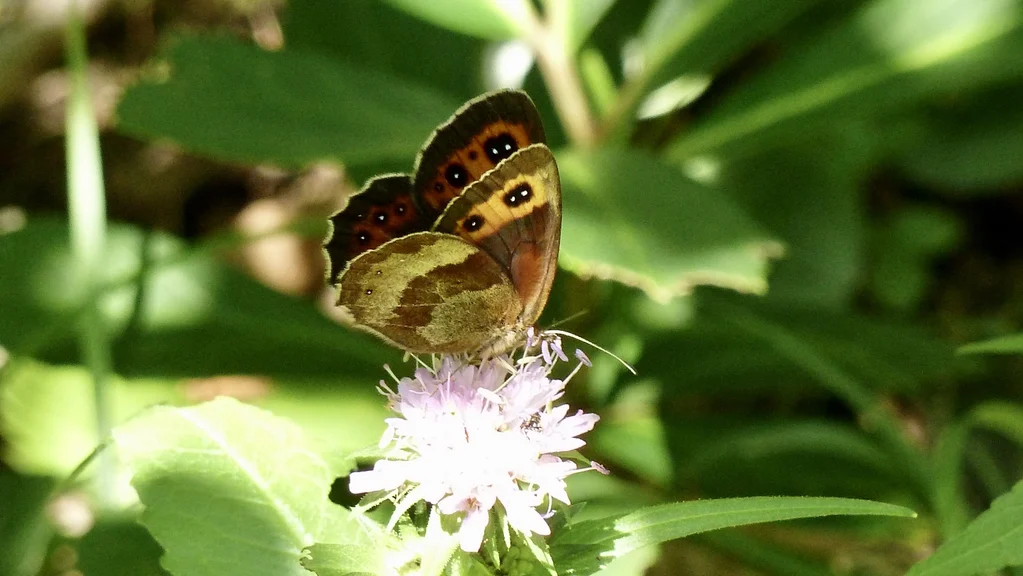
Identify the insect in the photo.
Erebia aethiops
